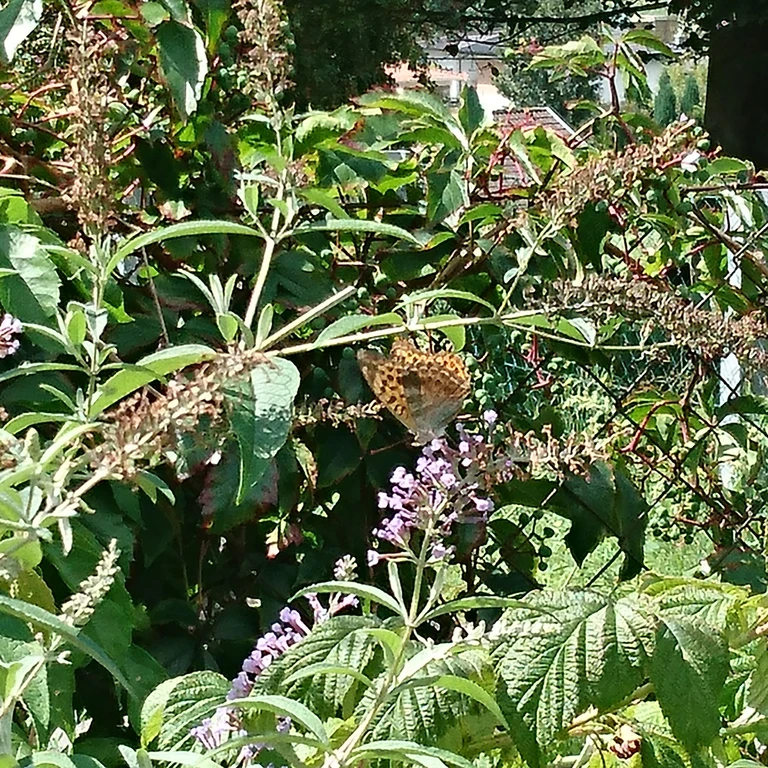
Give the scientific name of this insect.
Argynnis paphia
